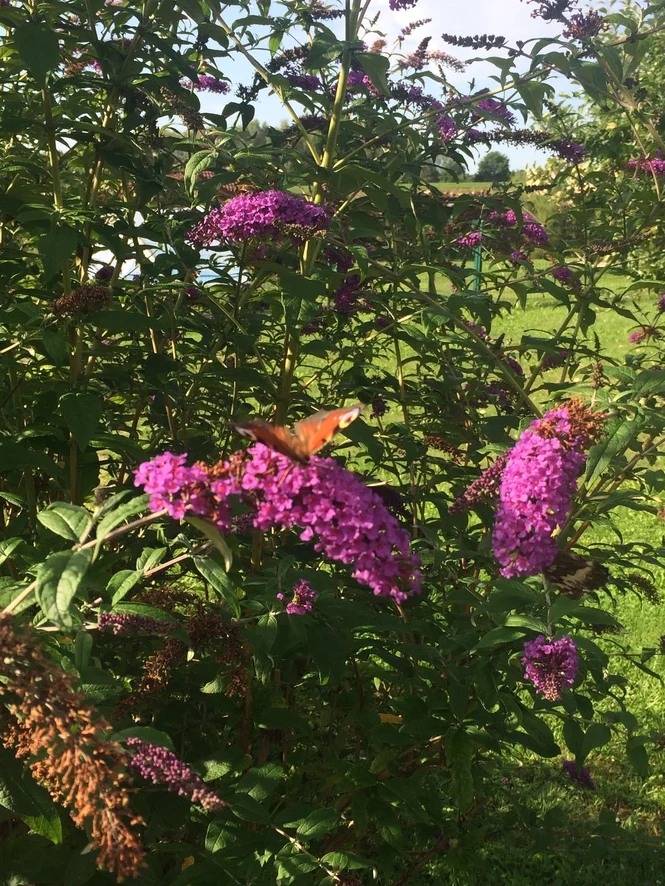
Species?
Aglais io
